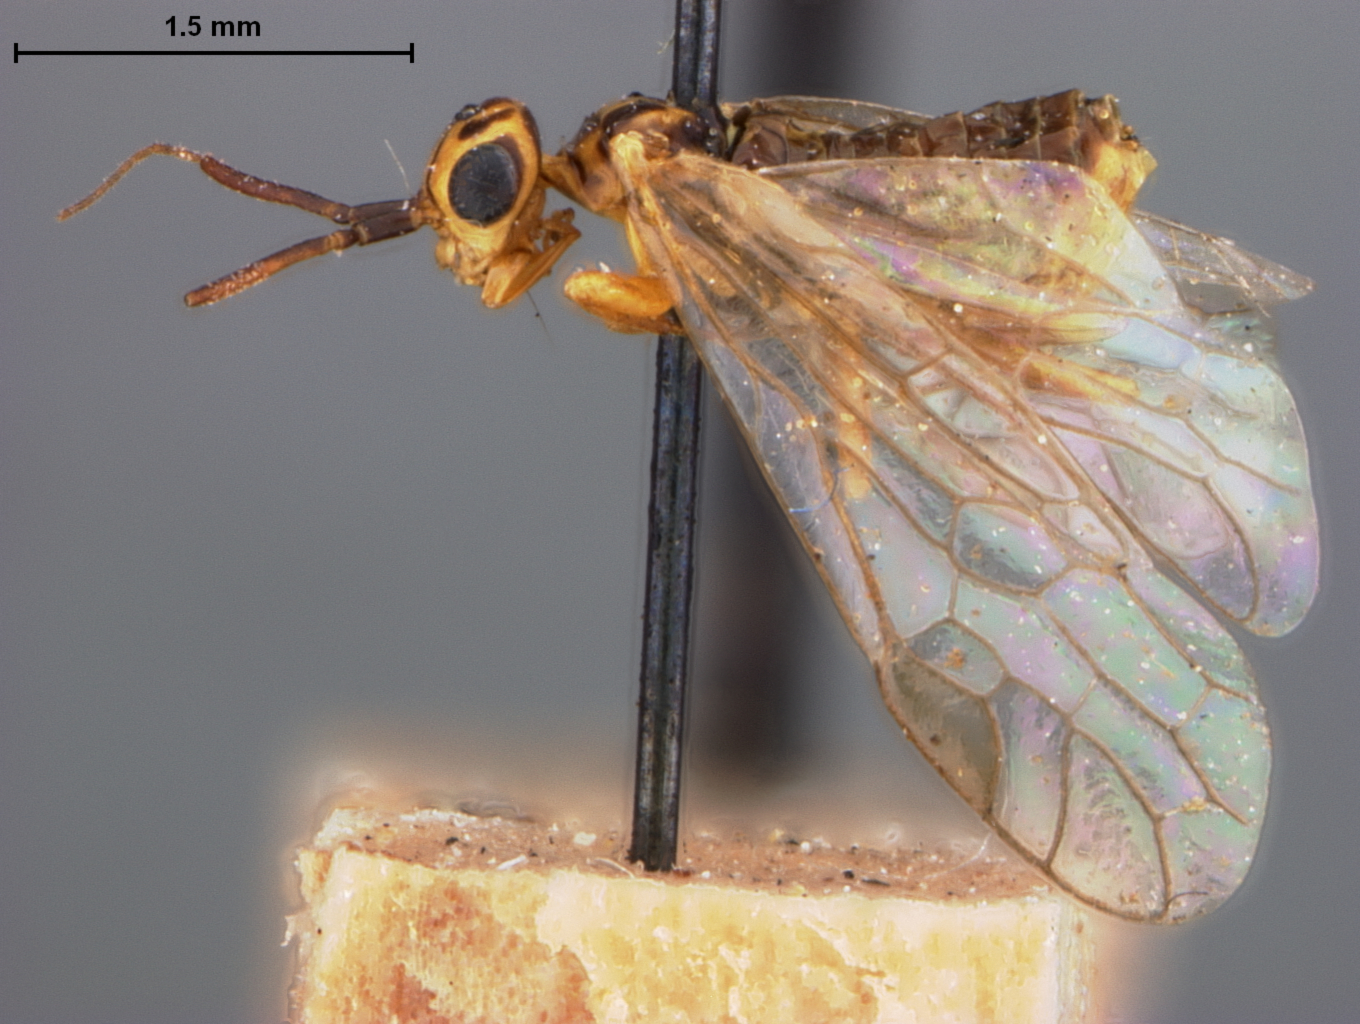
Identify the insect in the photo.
Xyela middlekauffi
